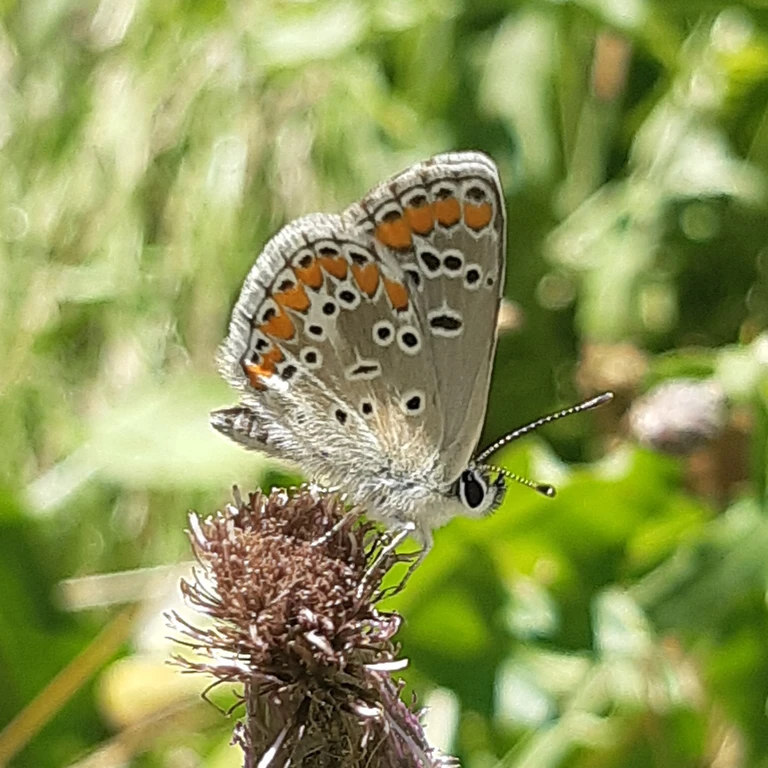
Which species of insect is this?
Aricia agestis/artaxerxes
